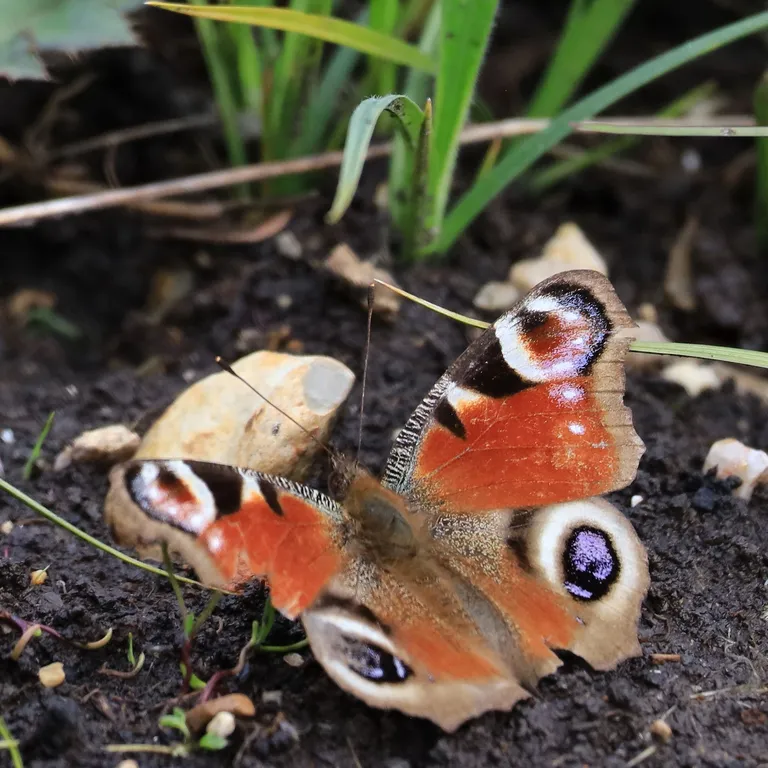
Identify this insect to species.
Aglais io
